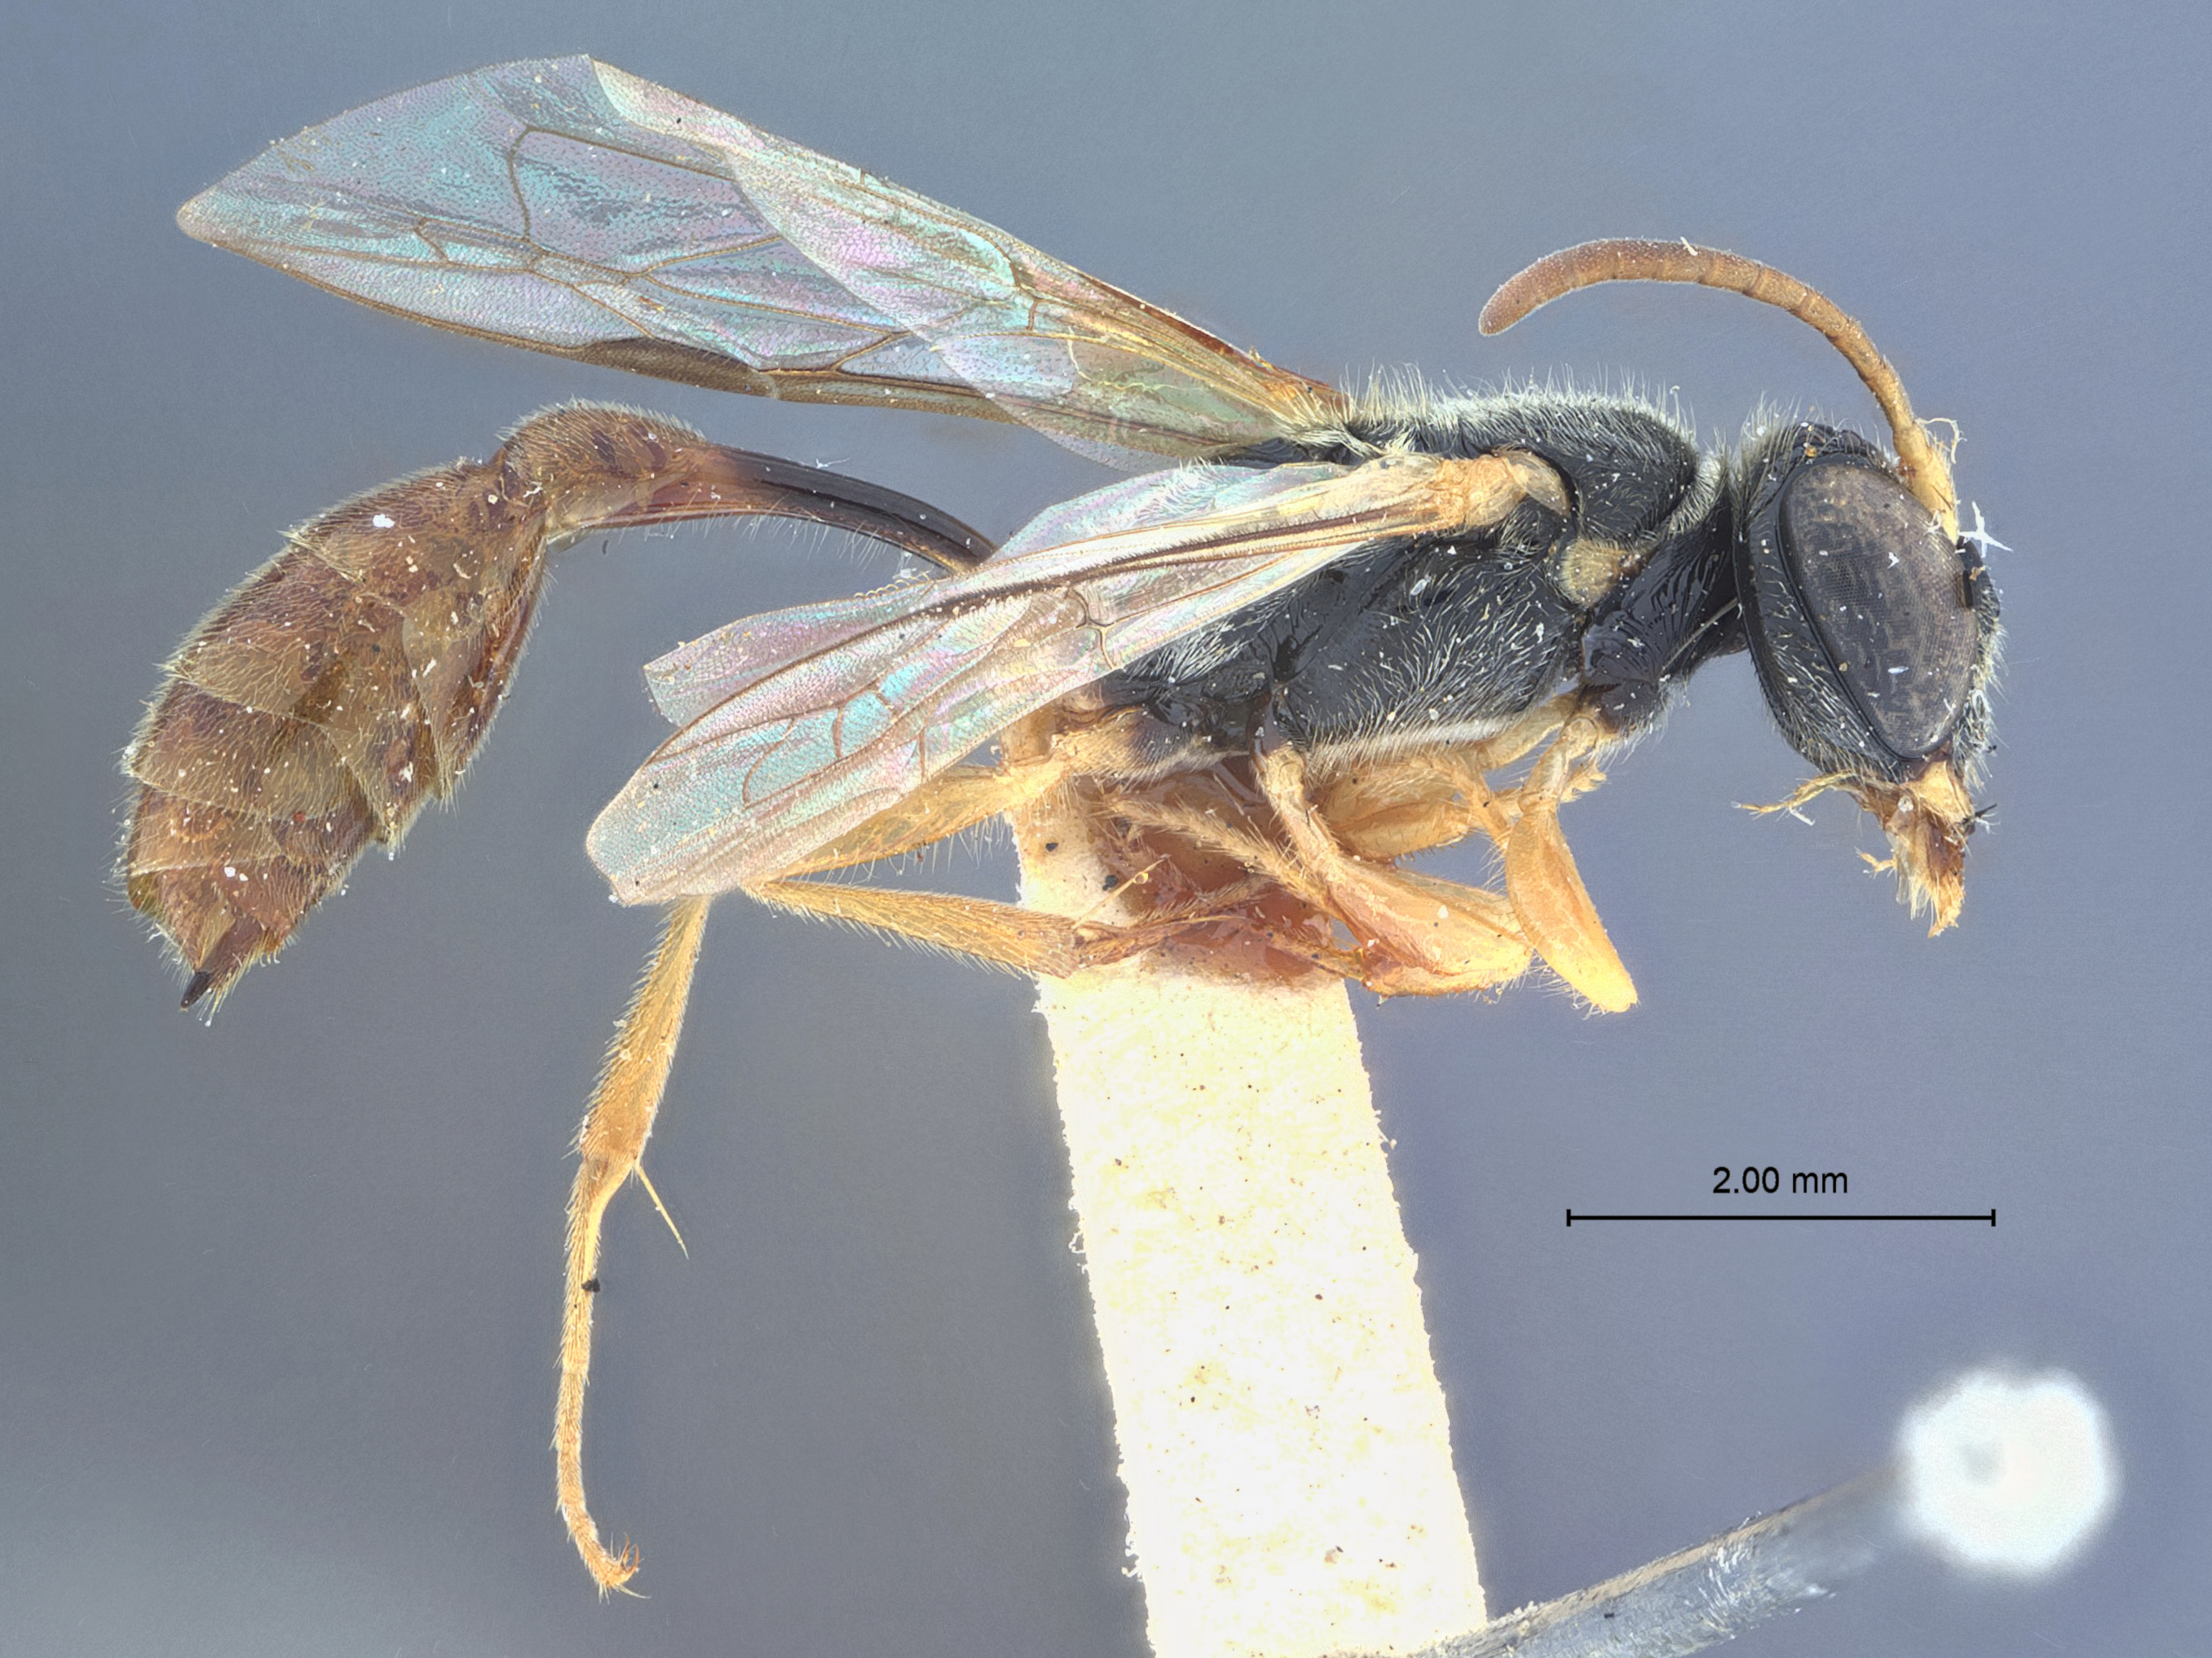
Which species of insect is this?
Diodontus dapitanensis
